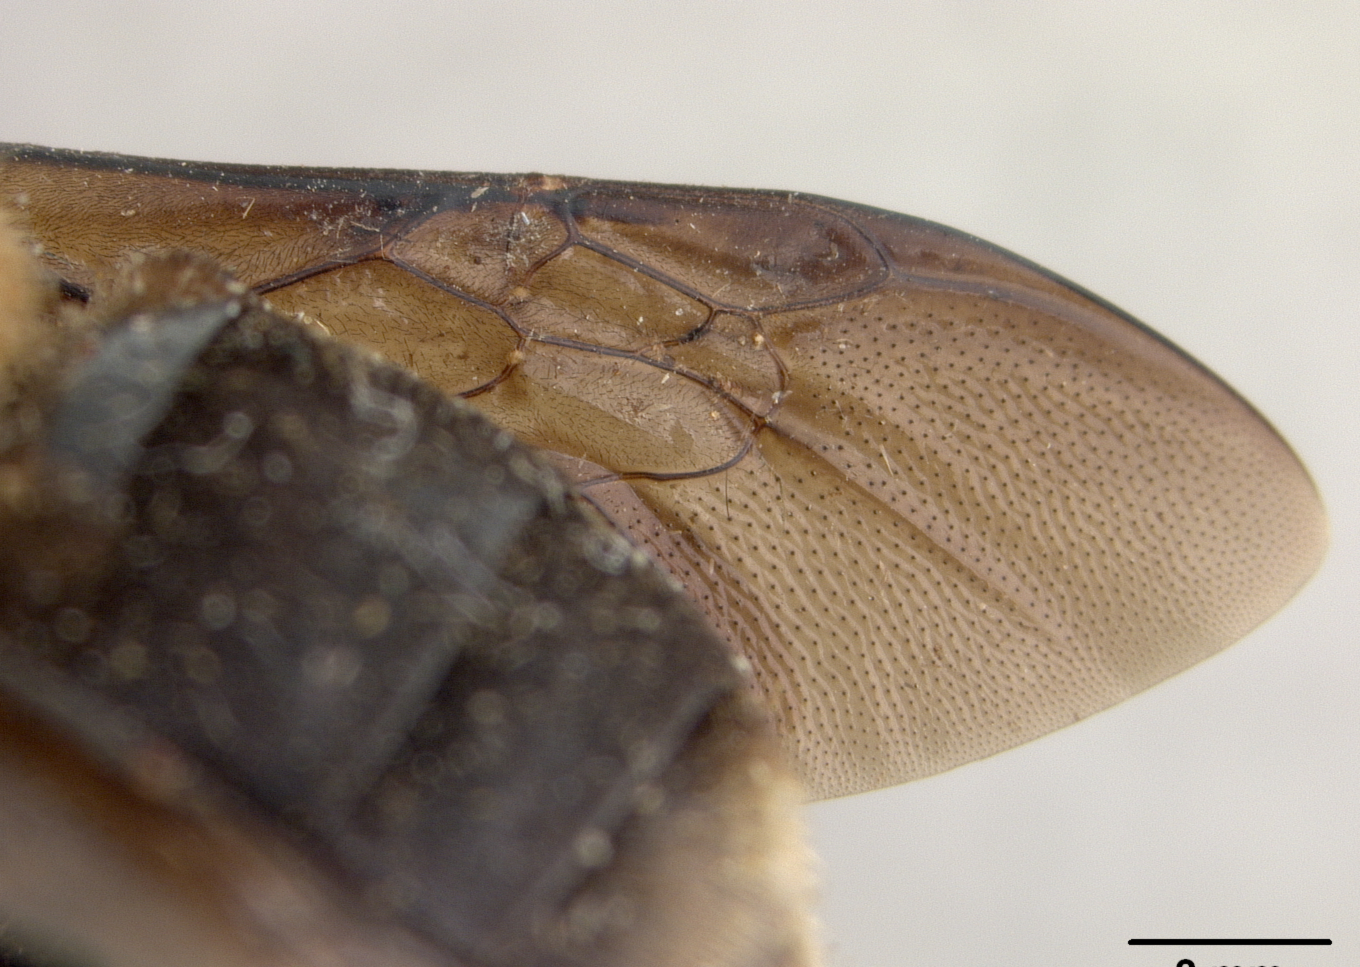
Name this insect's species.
Centris pachysoma
